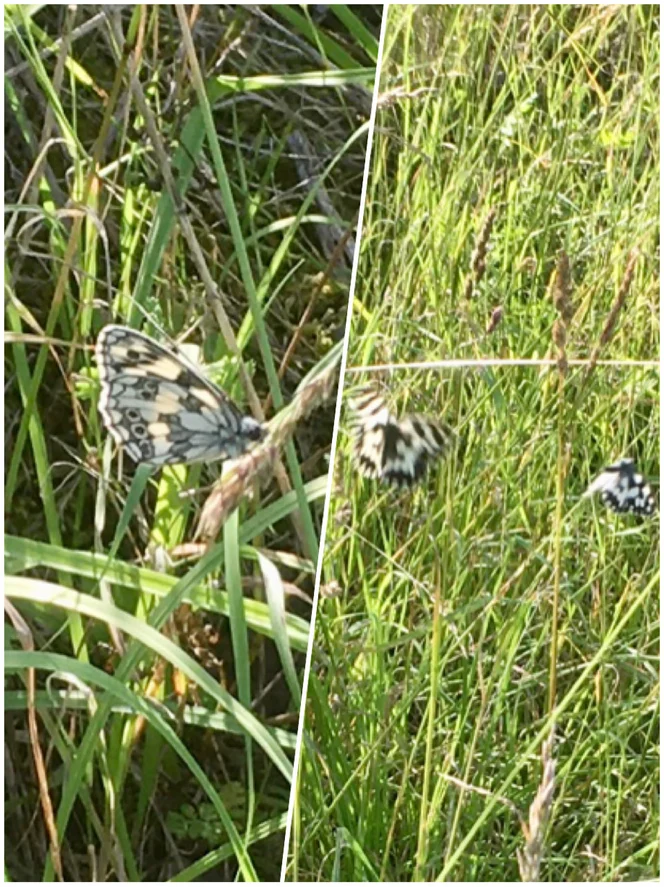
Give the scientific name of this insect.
Melanargia galathea
